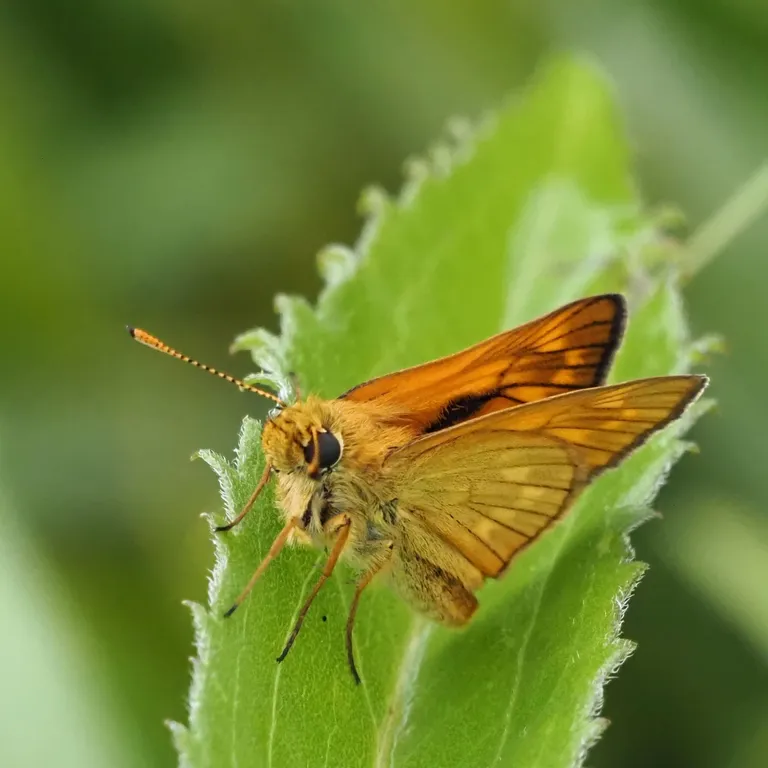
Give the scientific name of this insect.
Ochlodes sylvanus (also Ochlodes venata)
